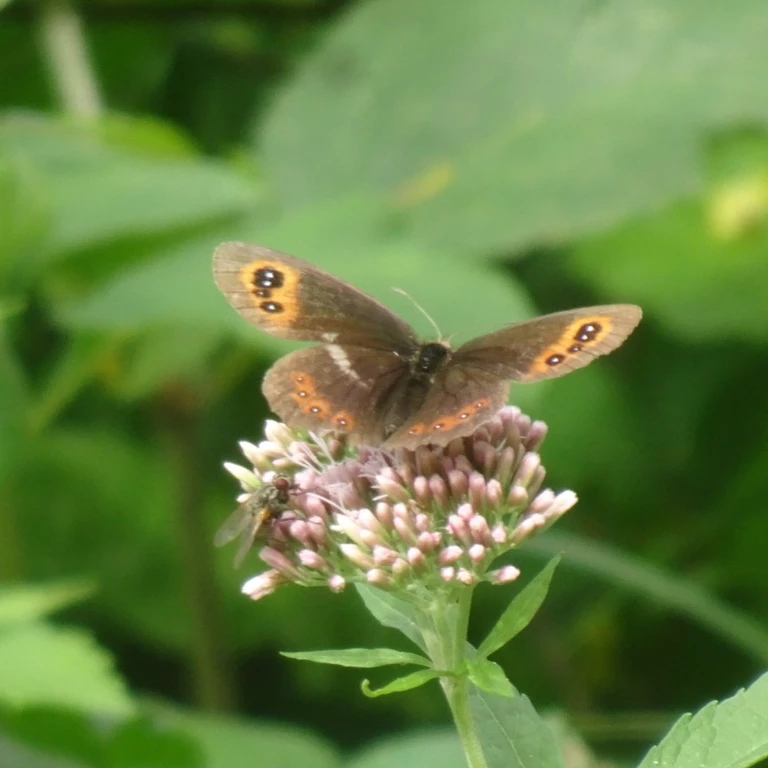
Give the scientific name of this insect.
Erebia aethiops
